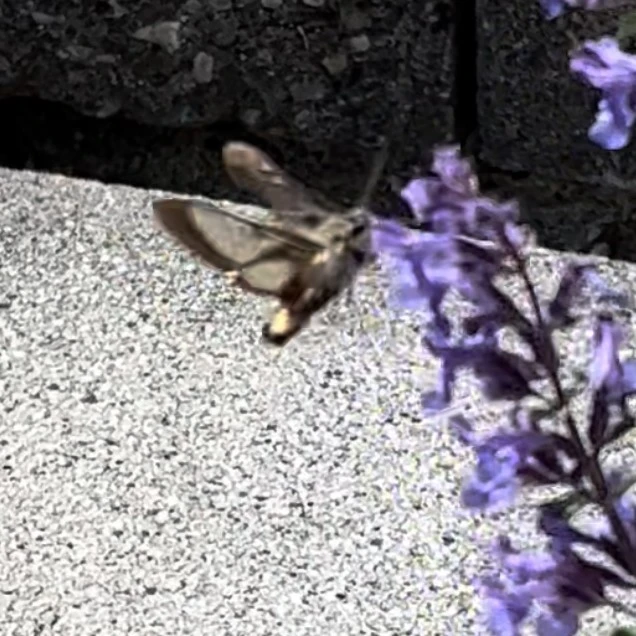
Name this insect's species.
Hemaris fuciformis
